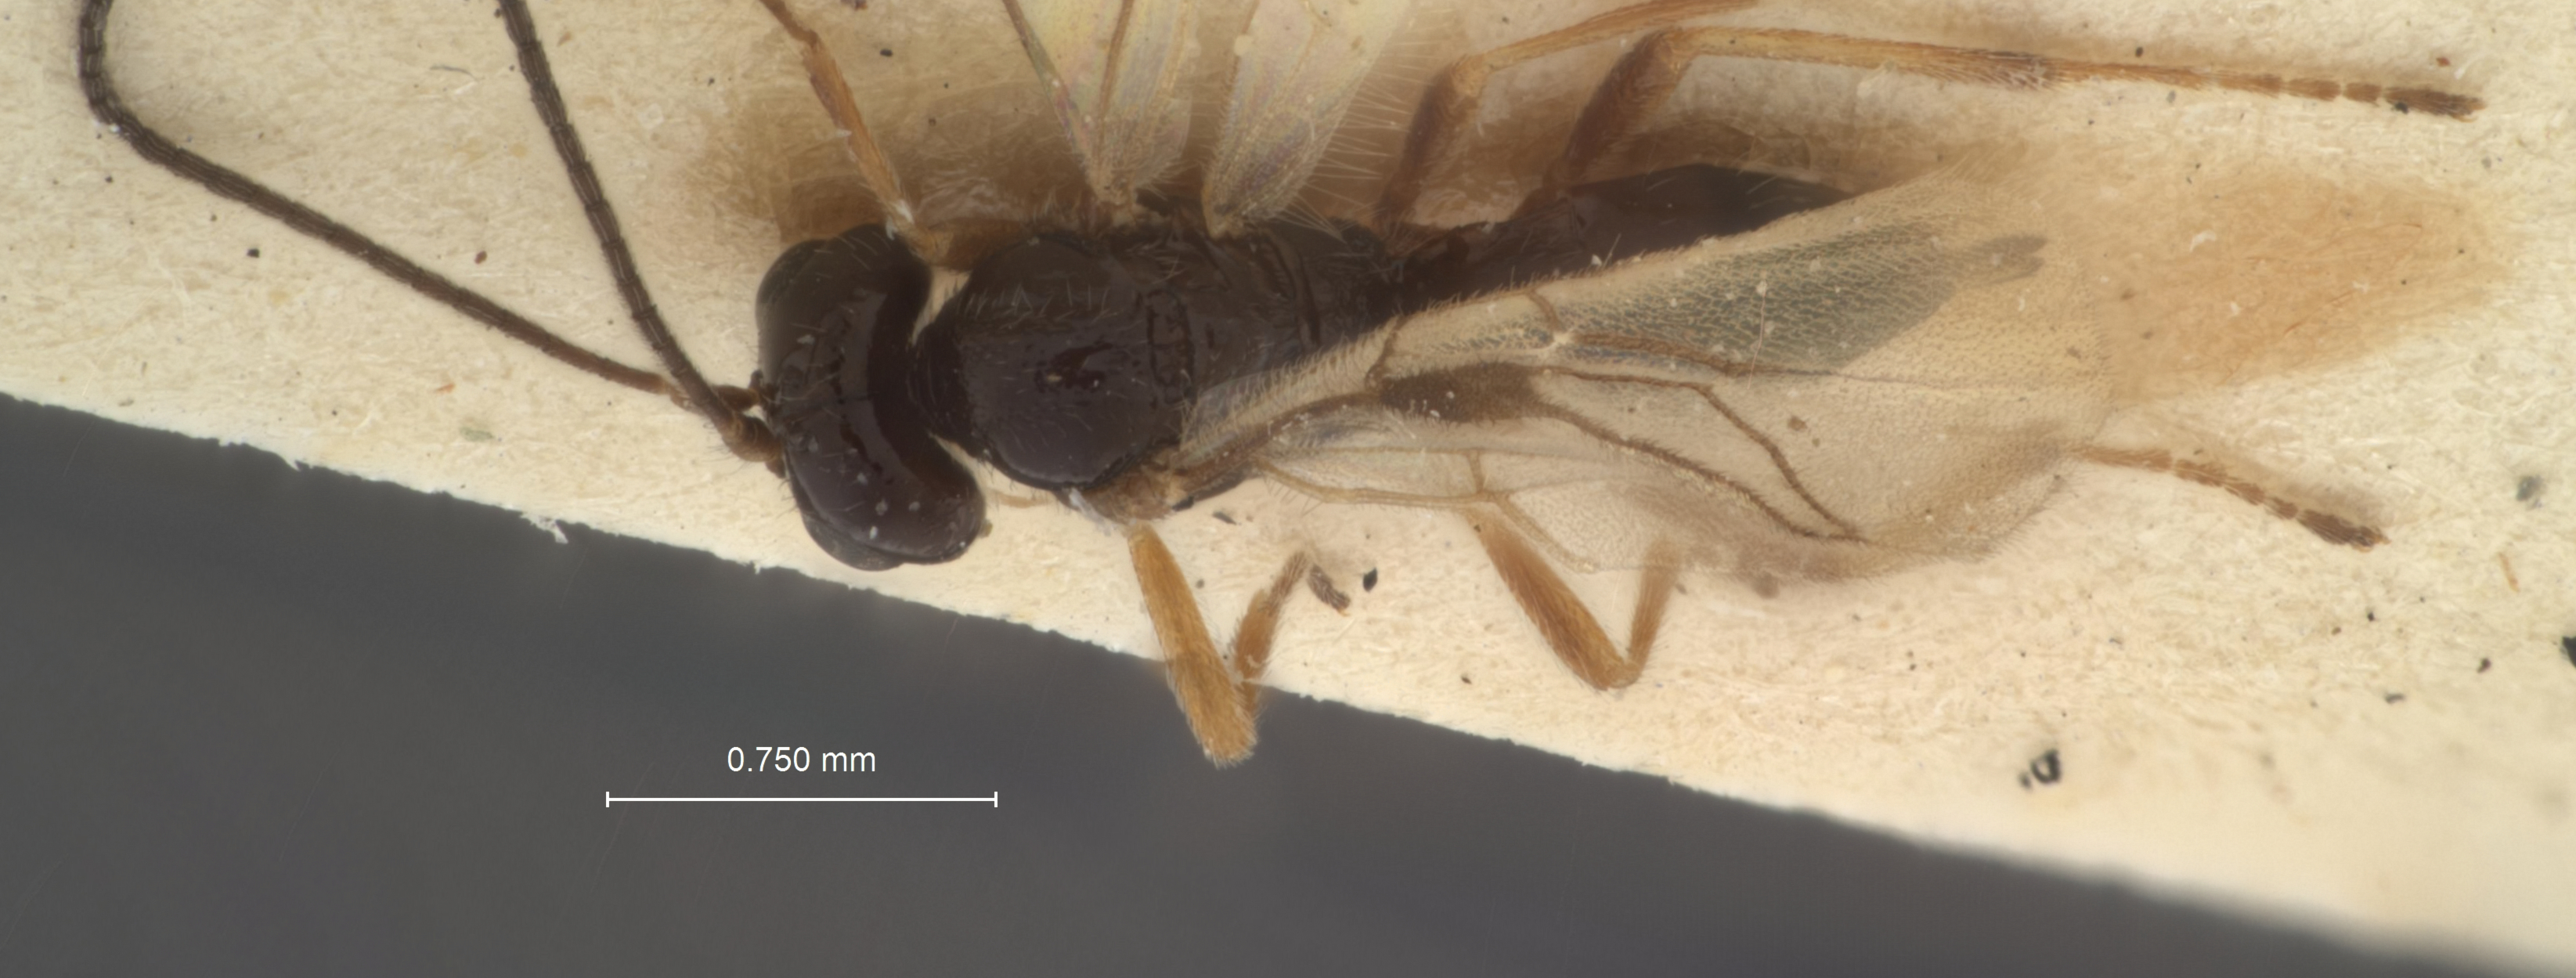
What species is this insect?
Alysia thapsina
